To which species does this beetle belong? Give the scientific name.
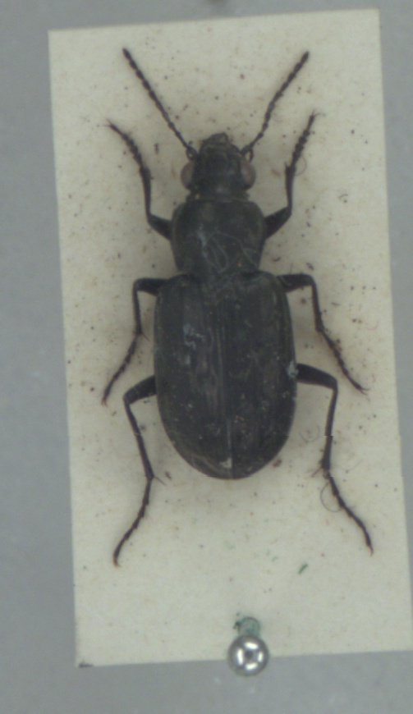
Blethisa multipunctata
